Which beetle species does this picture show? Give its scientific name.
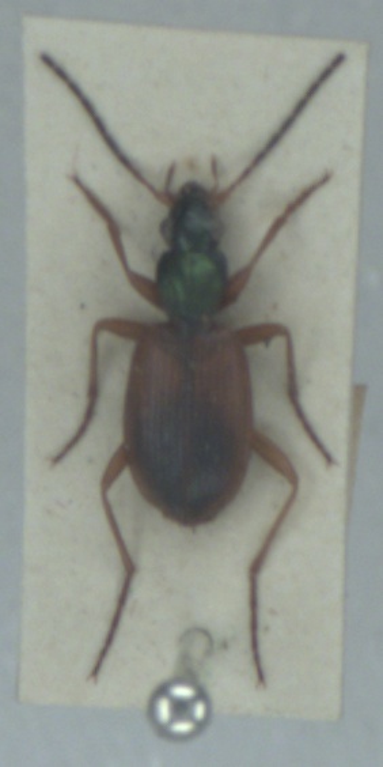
Anchomenus dorsalis
